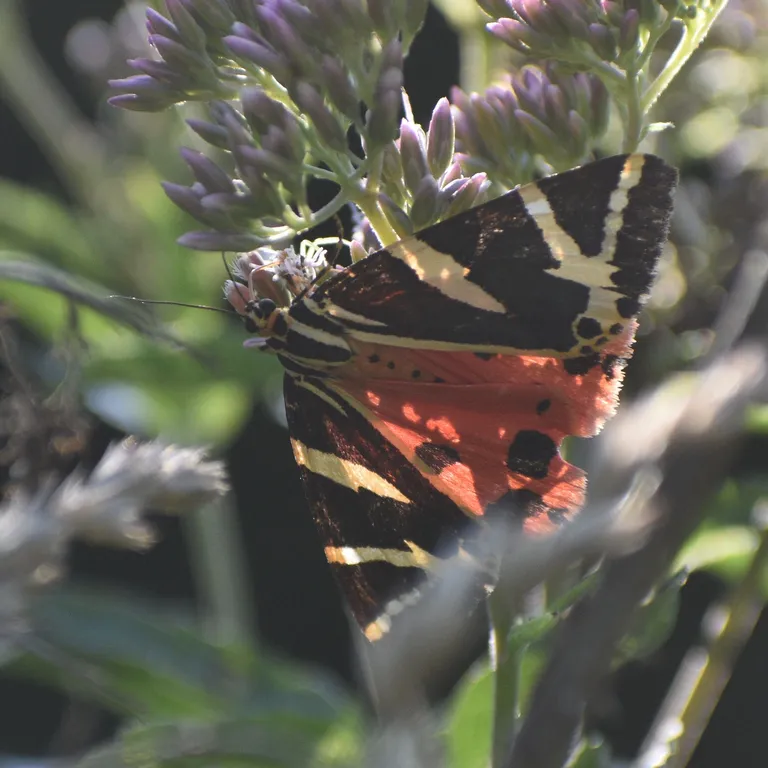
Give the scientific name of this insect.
Euplagia quadripunctaria
